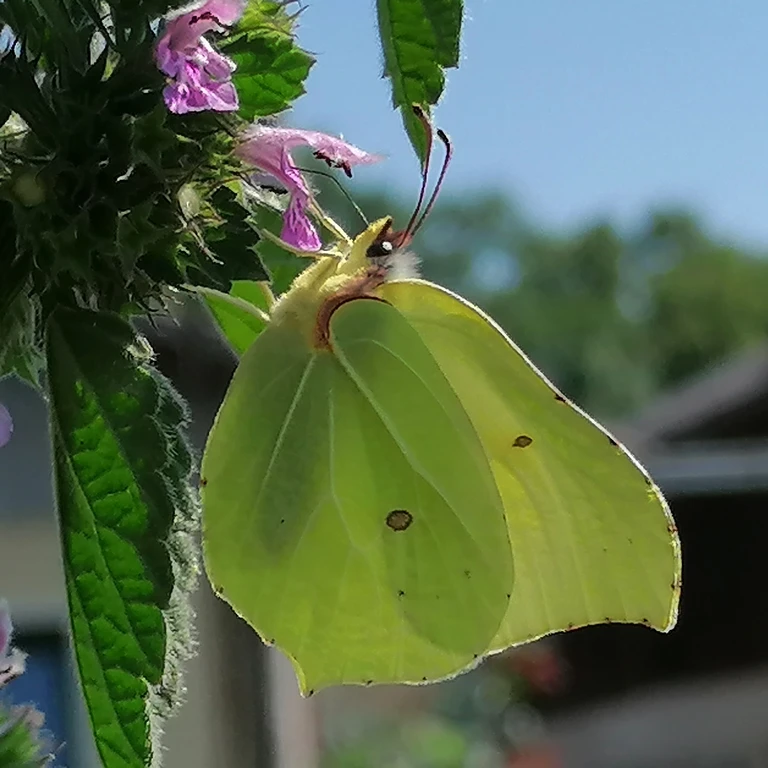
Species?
Gonepteryx rhamni
